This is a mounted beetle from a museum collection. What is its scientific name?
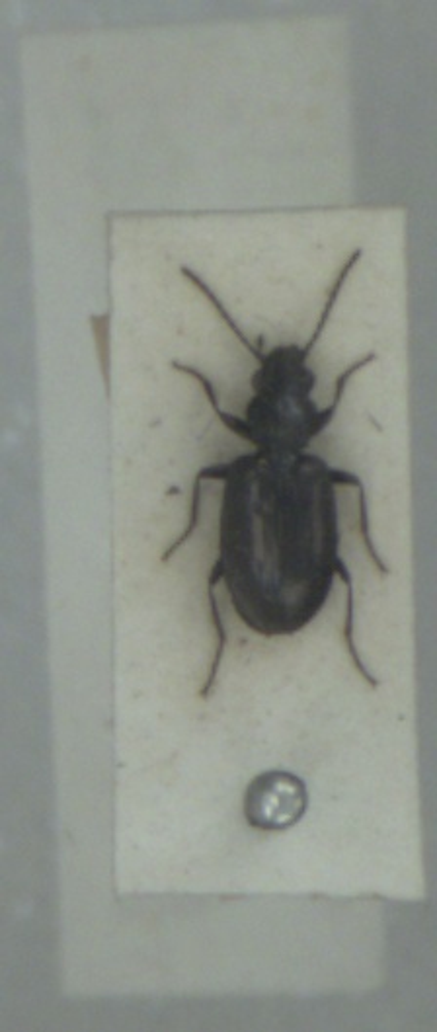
Bembidion bipunctatum
